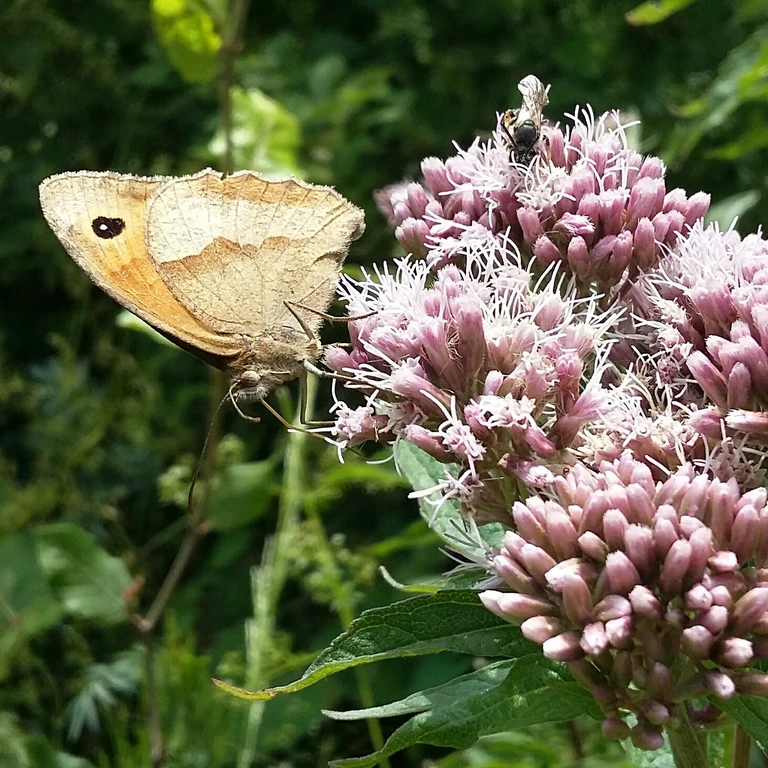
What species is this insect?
Maniola jurtina
